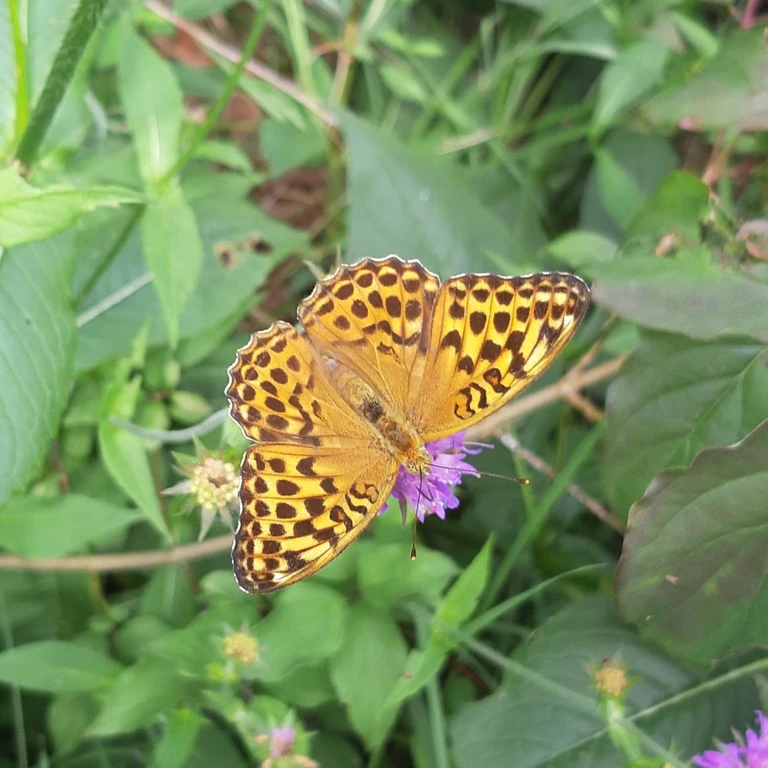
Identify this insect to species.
Argynnis paphia
